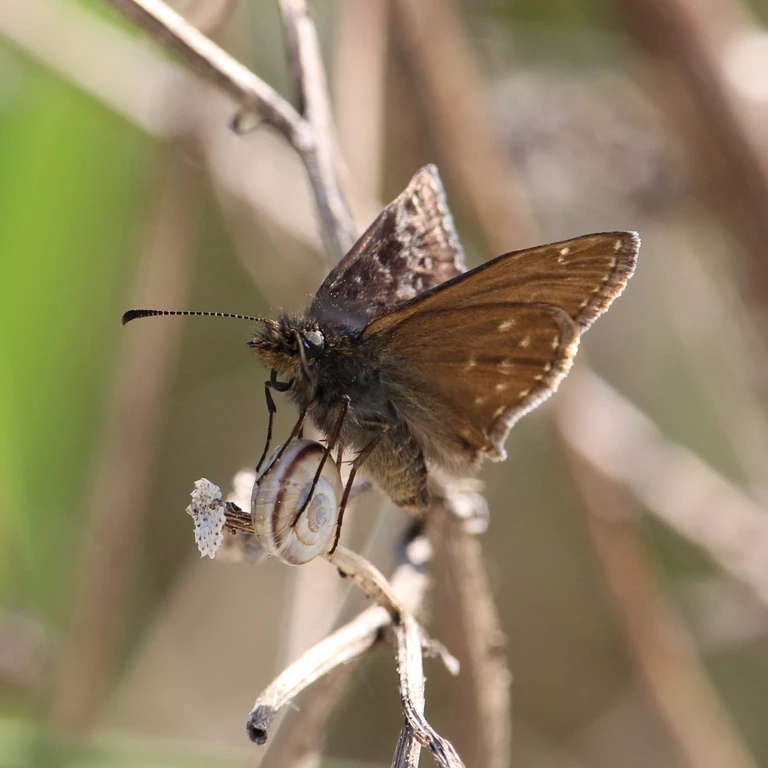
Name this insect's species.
Erynnis tages
